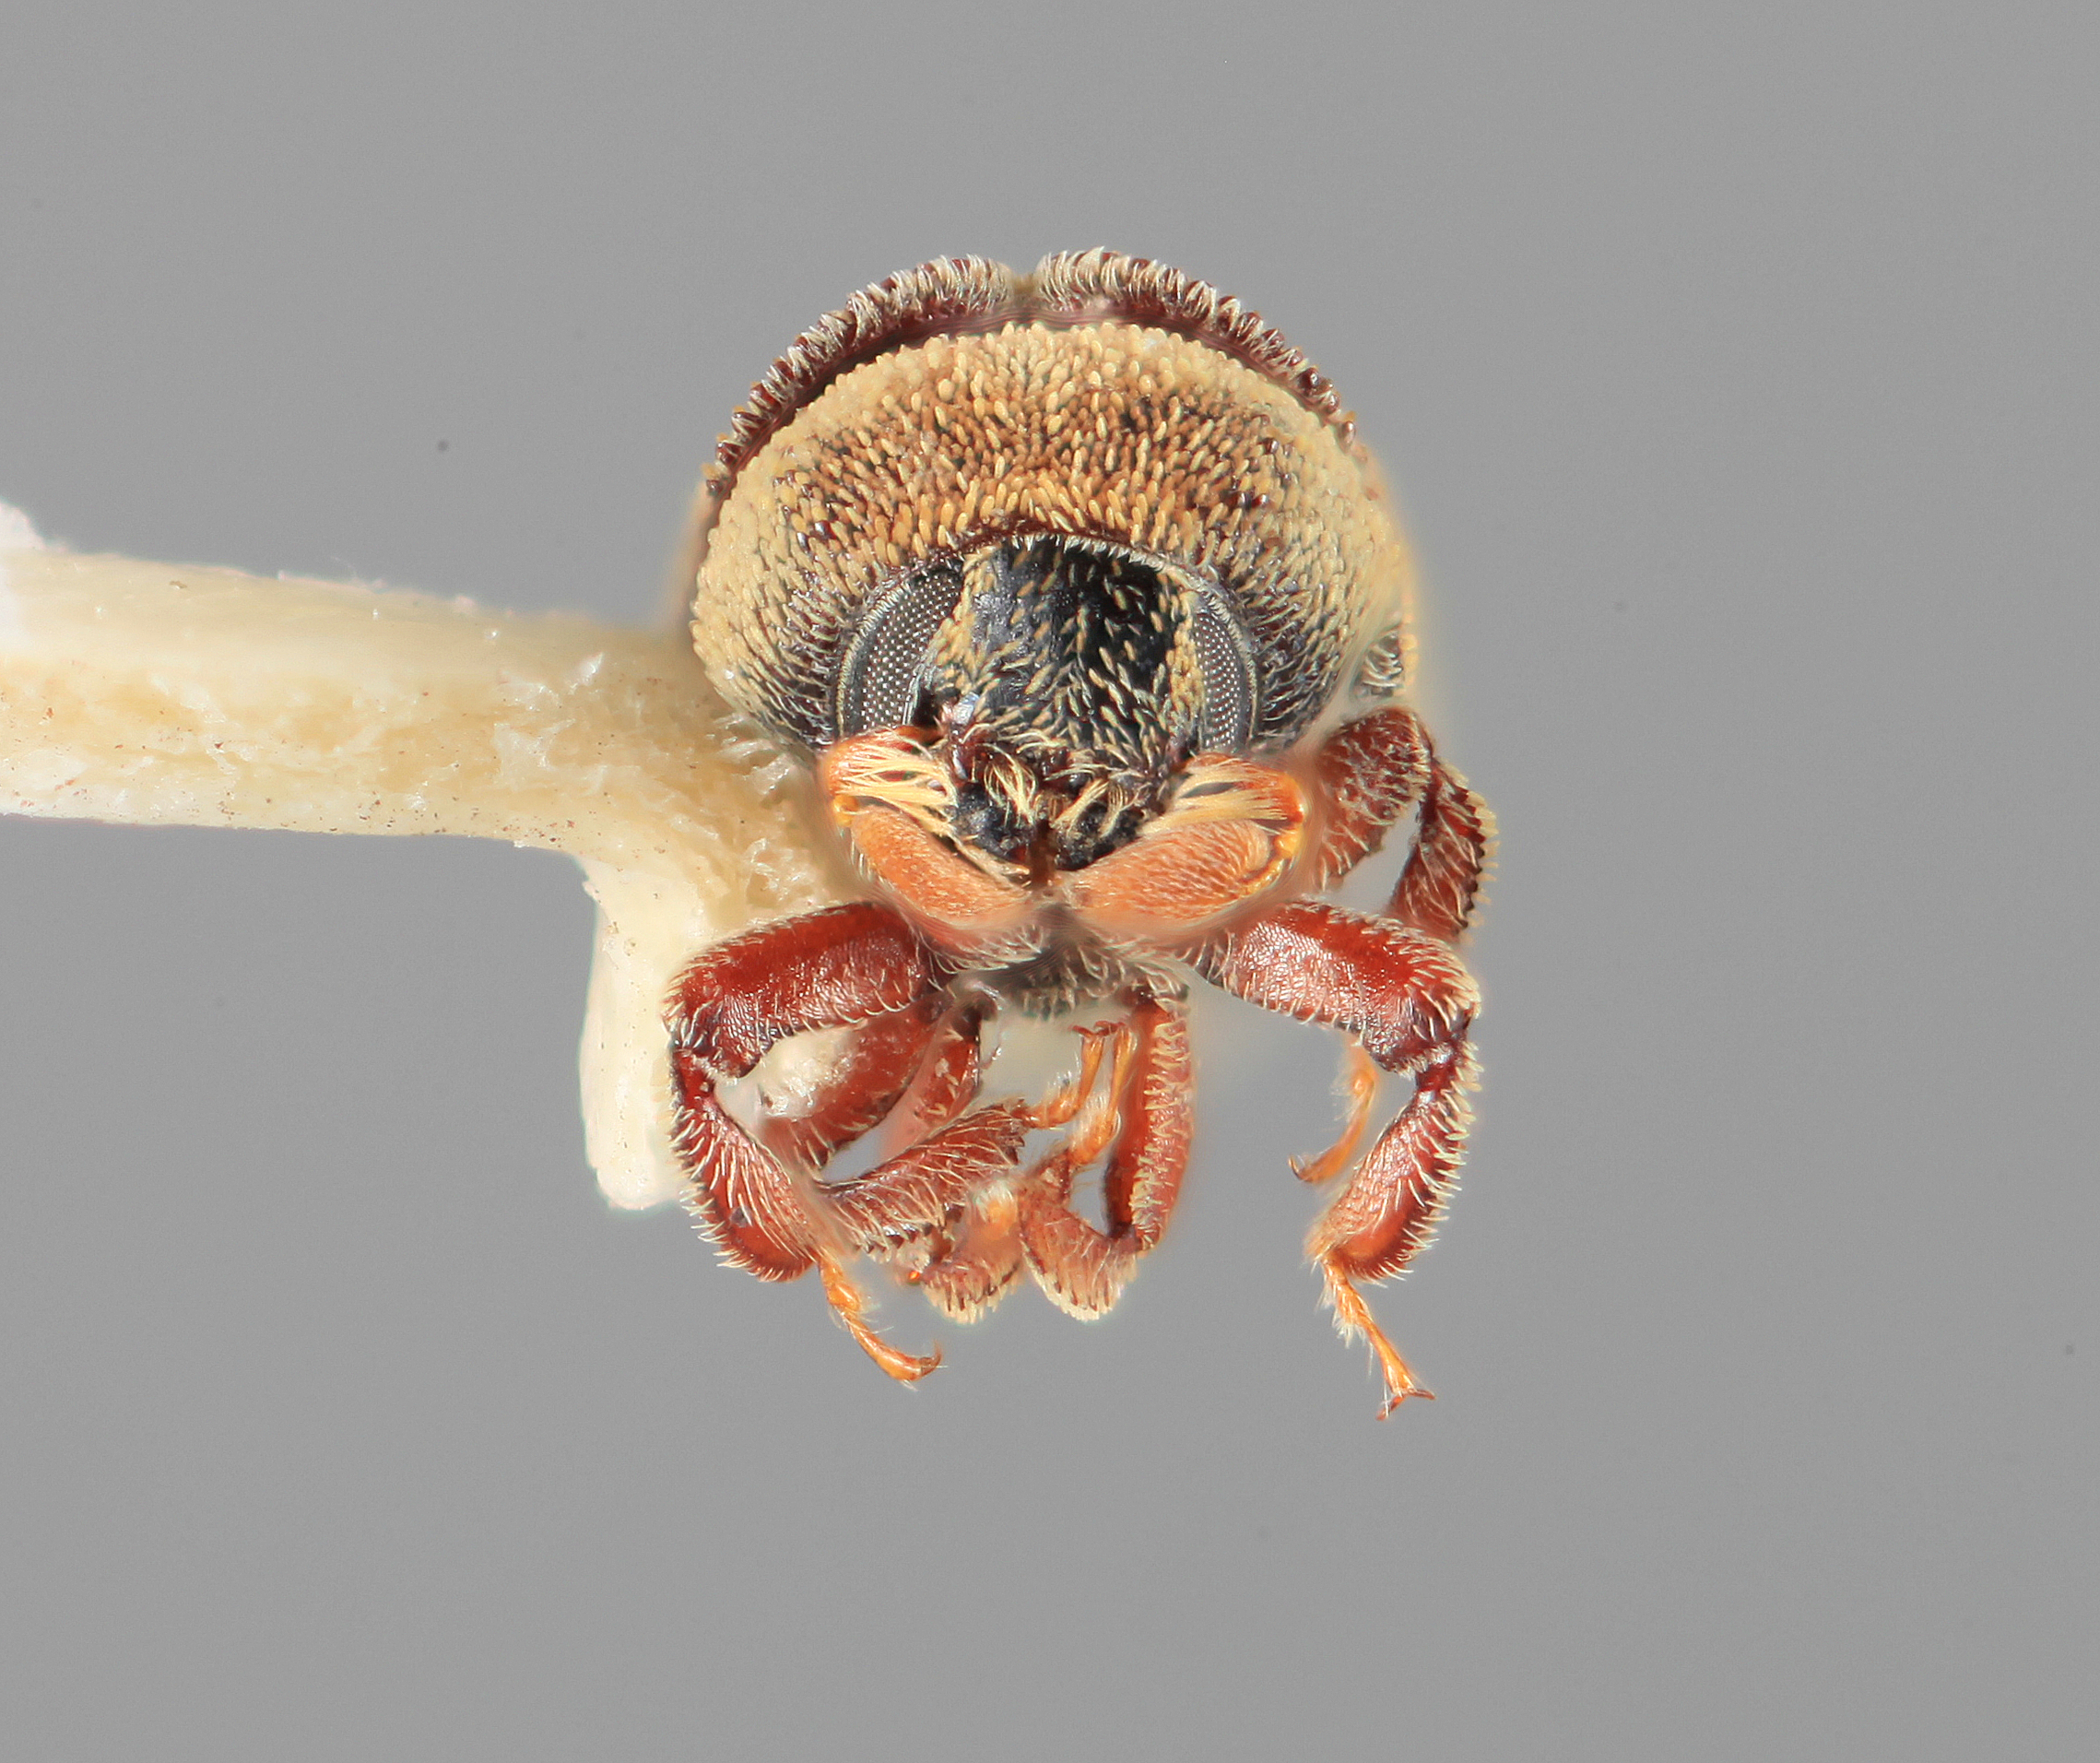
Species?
Chramesus secus
